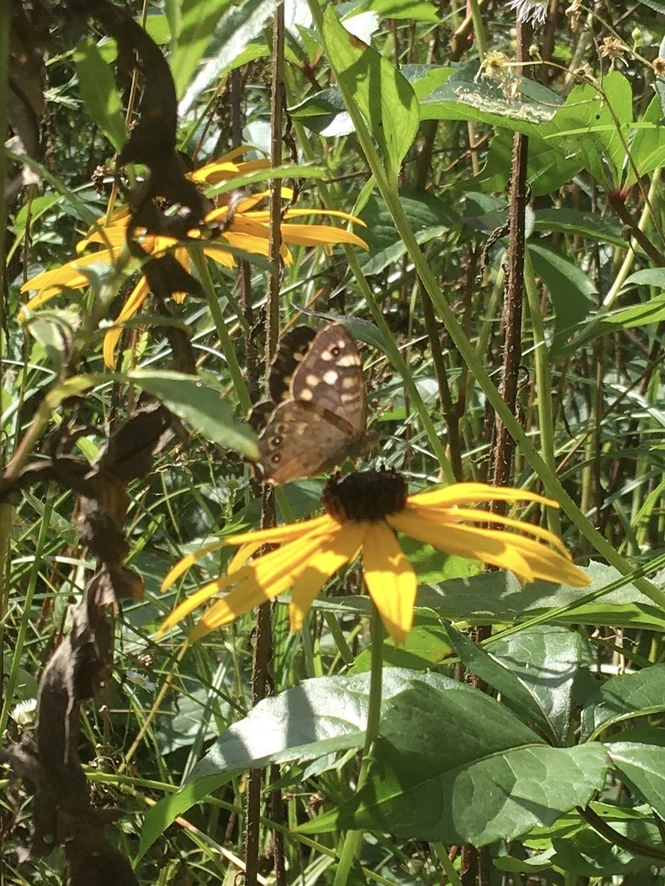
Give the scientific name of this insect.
Pararge aegeria
